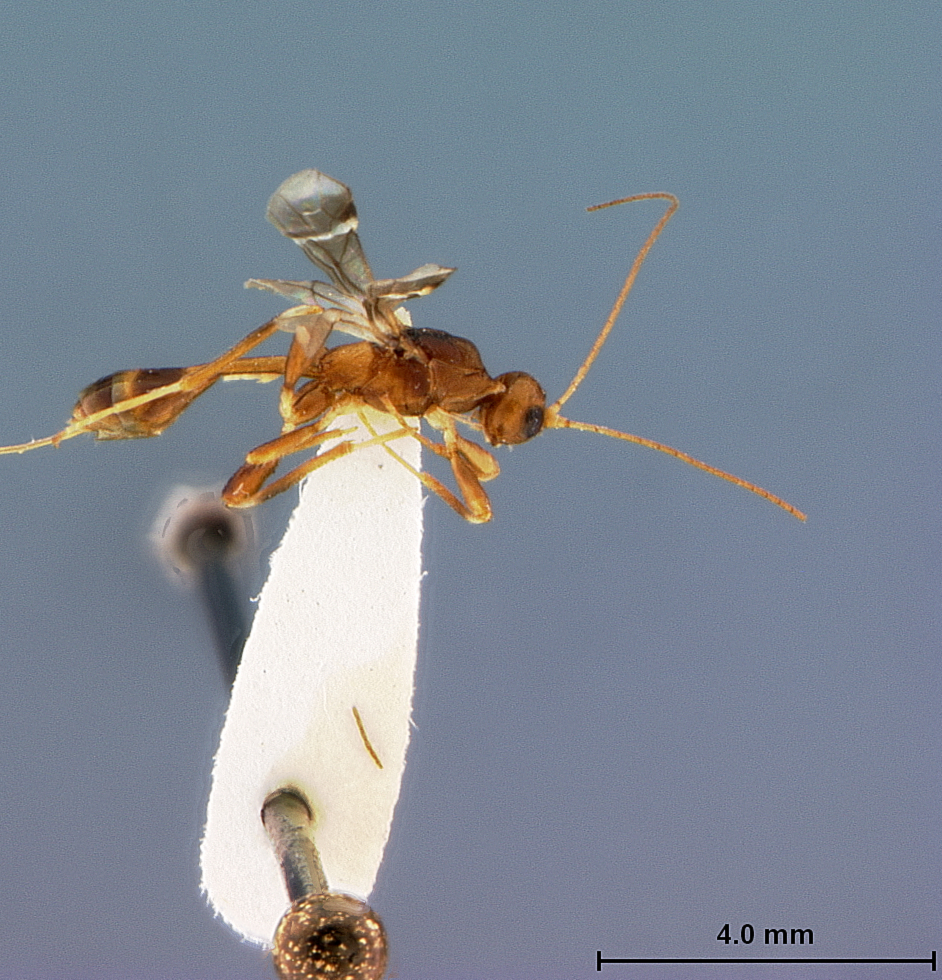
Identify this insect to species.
Spathius elegans
